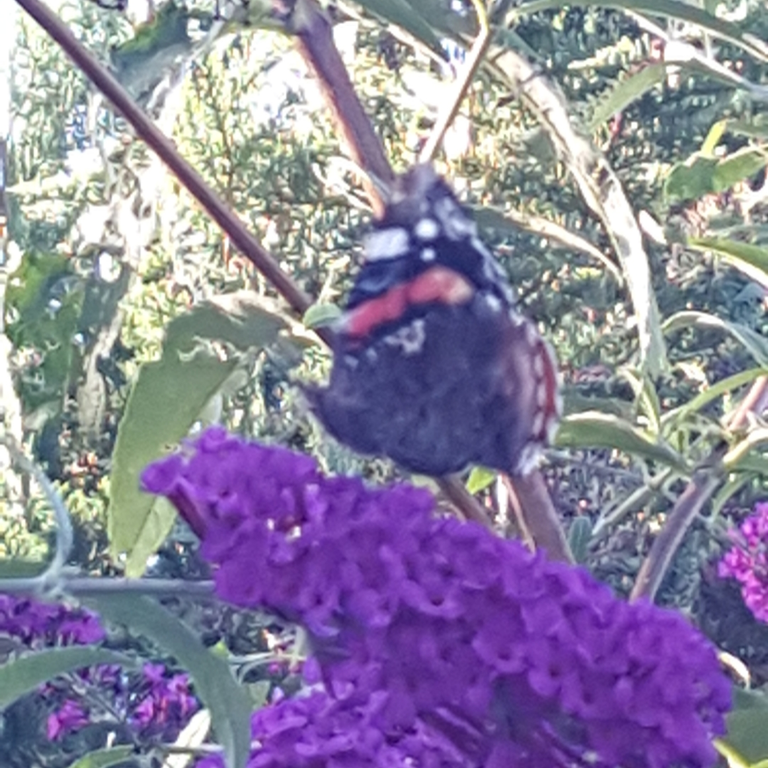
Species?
Vanessa atalanta
